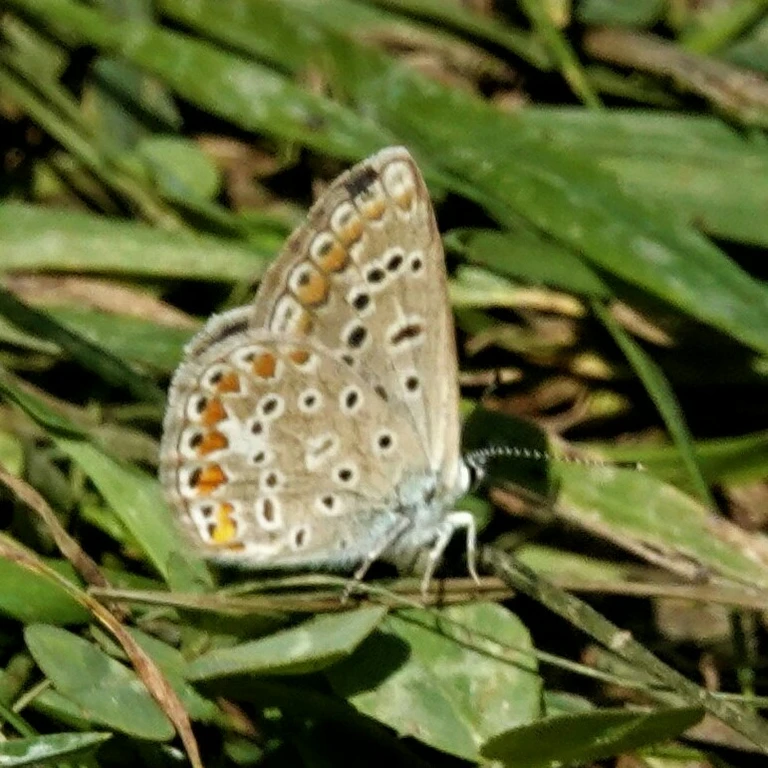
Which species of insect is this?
Polyommatus icarus
